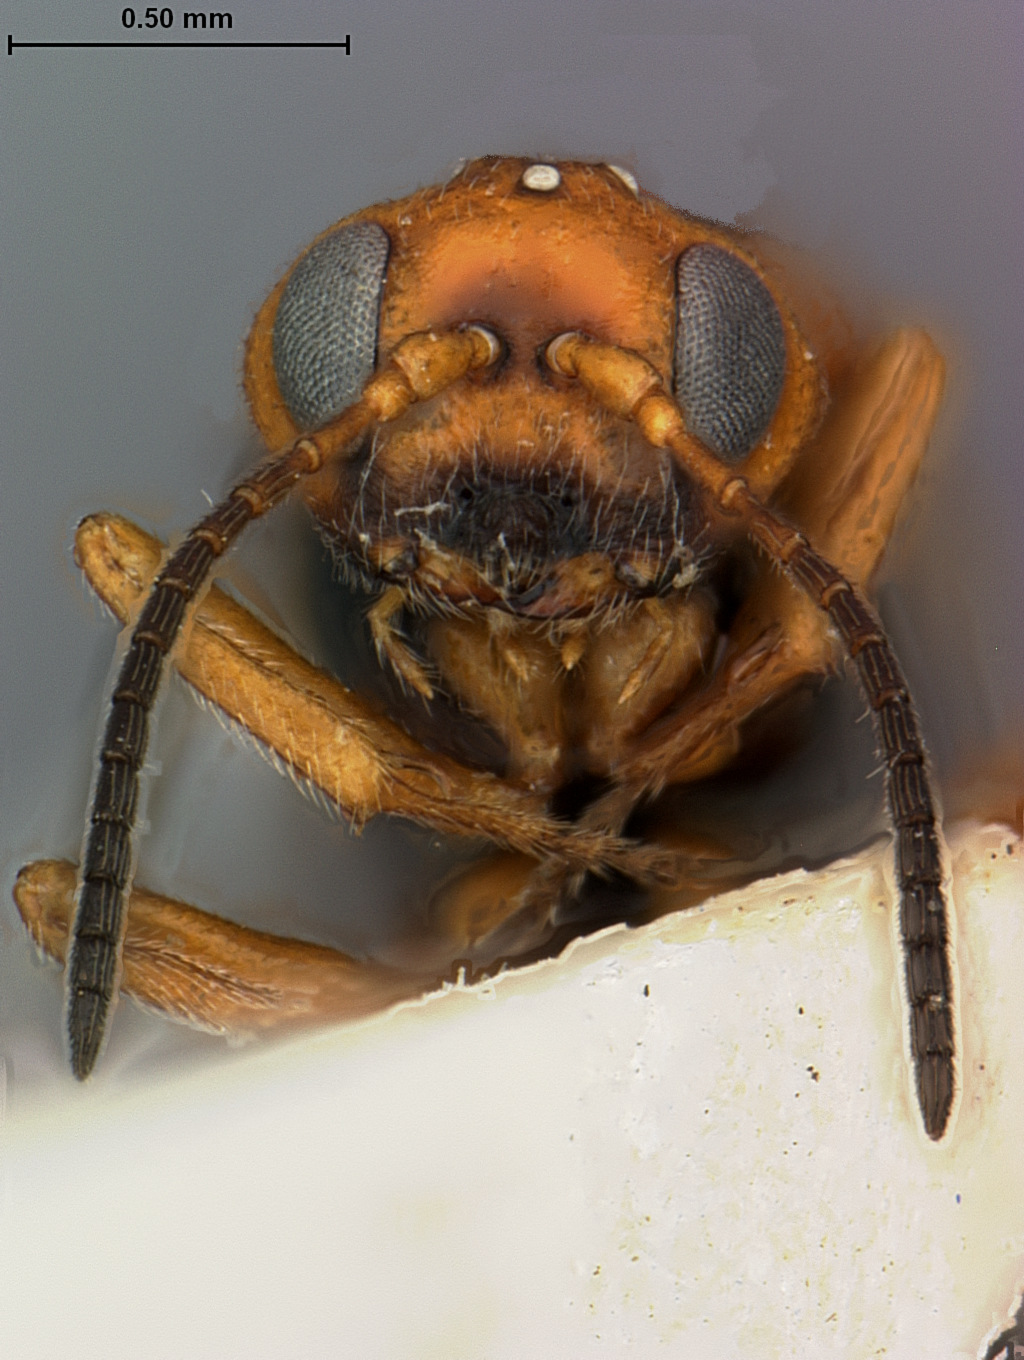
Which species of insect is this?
Andricus costatus
